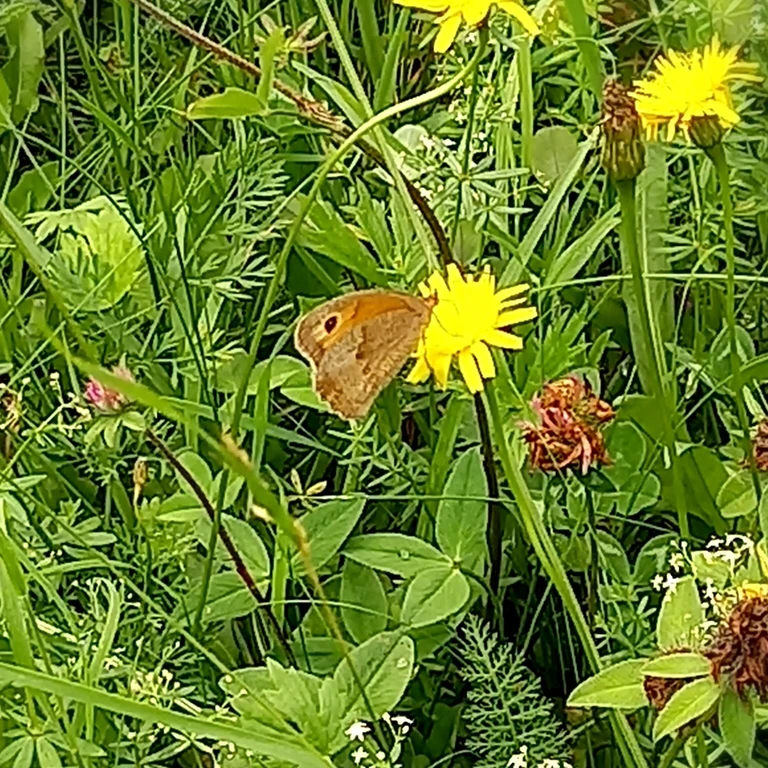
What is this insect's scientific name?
Maniola jurtina
